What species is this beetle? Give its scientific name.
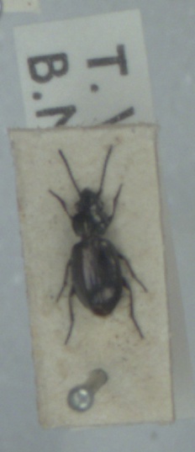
Bembidion nigricorne
